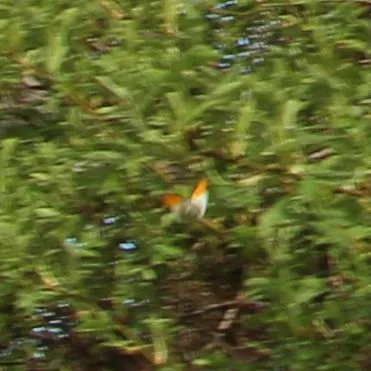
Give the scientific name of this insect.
Anthocharis cardamines
